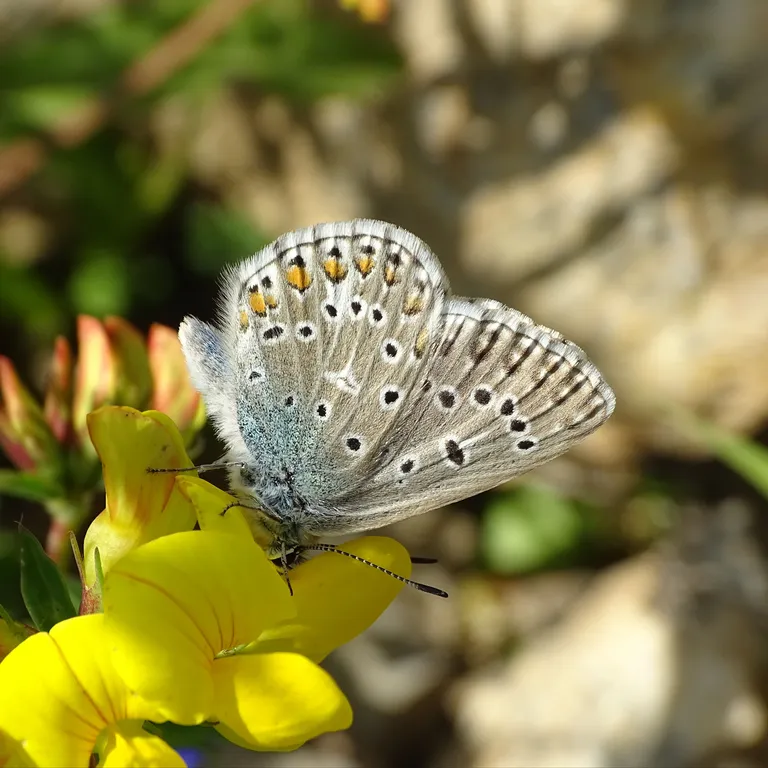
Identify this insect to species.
Lysandra bellargus
